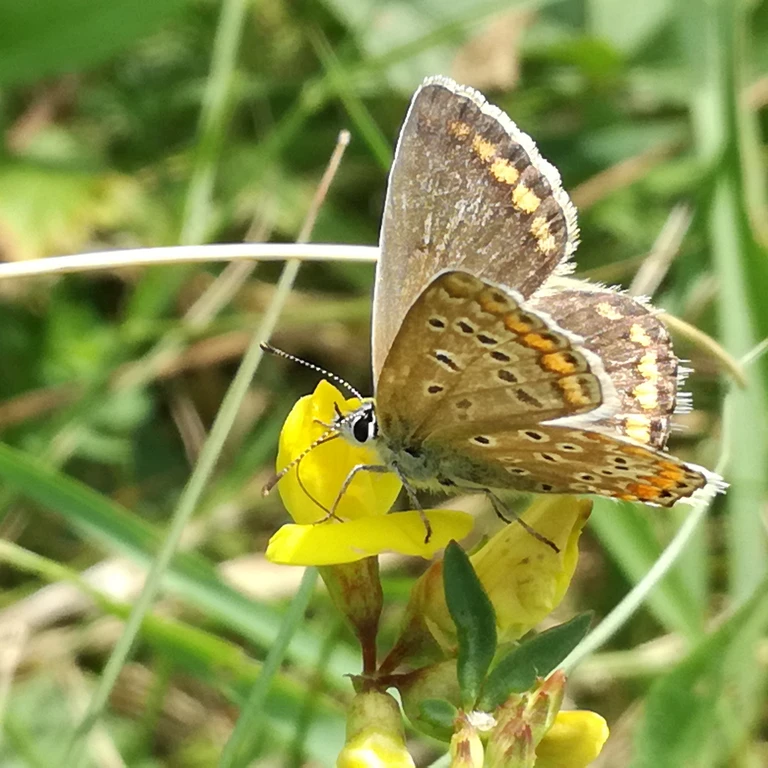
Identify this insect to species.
Polyommatus icarus
